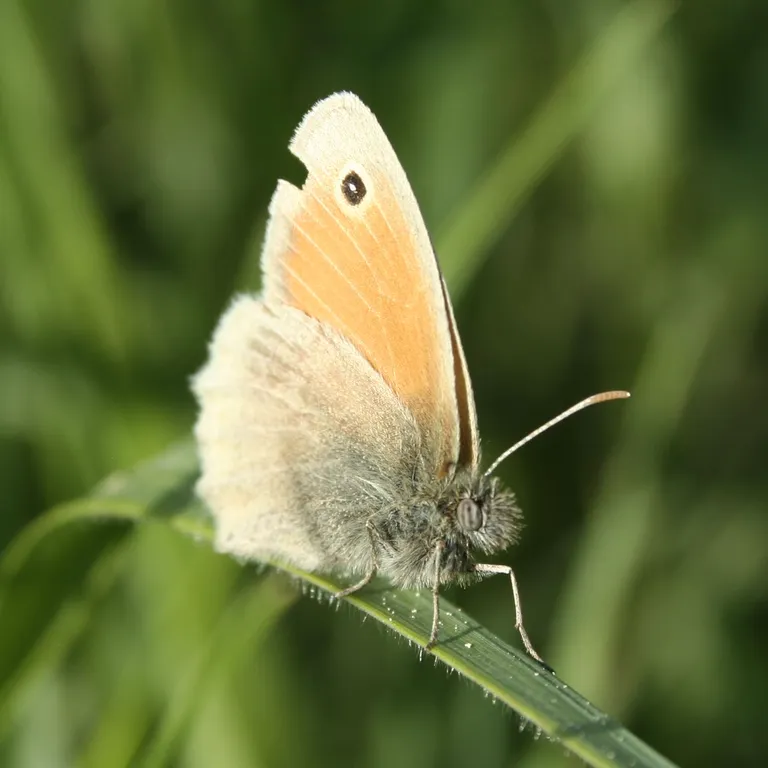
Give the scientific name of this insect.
Coenonympha pamphilus
